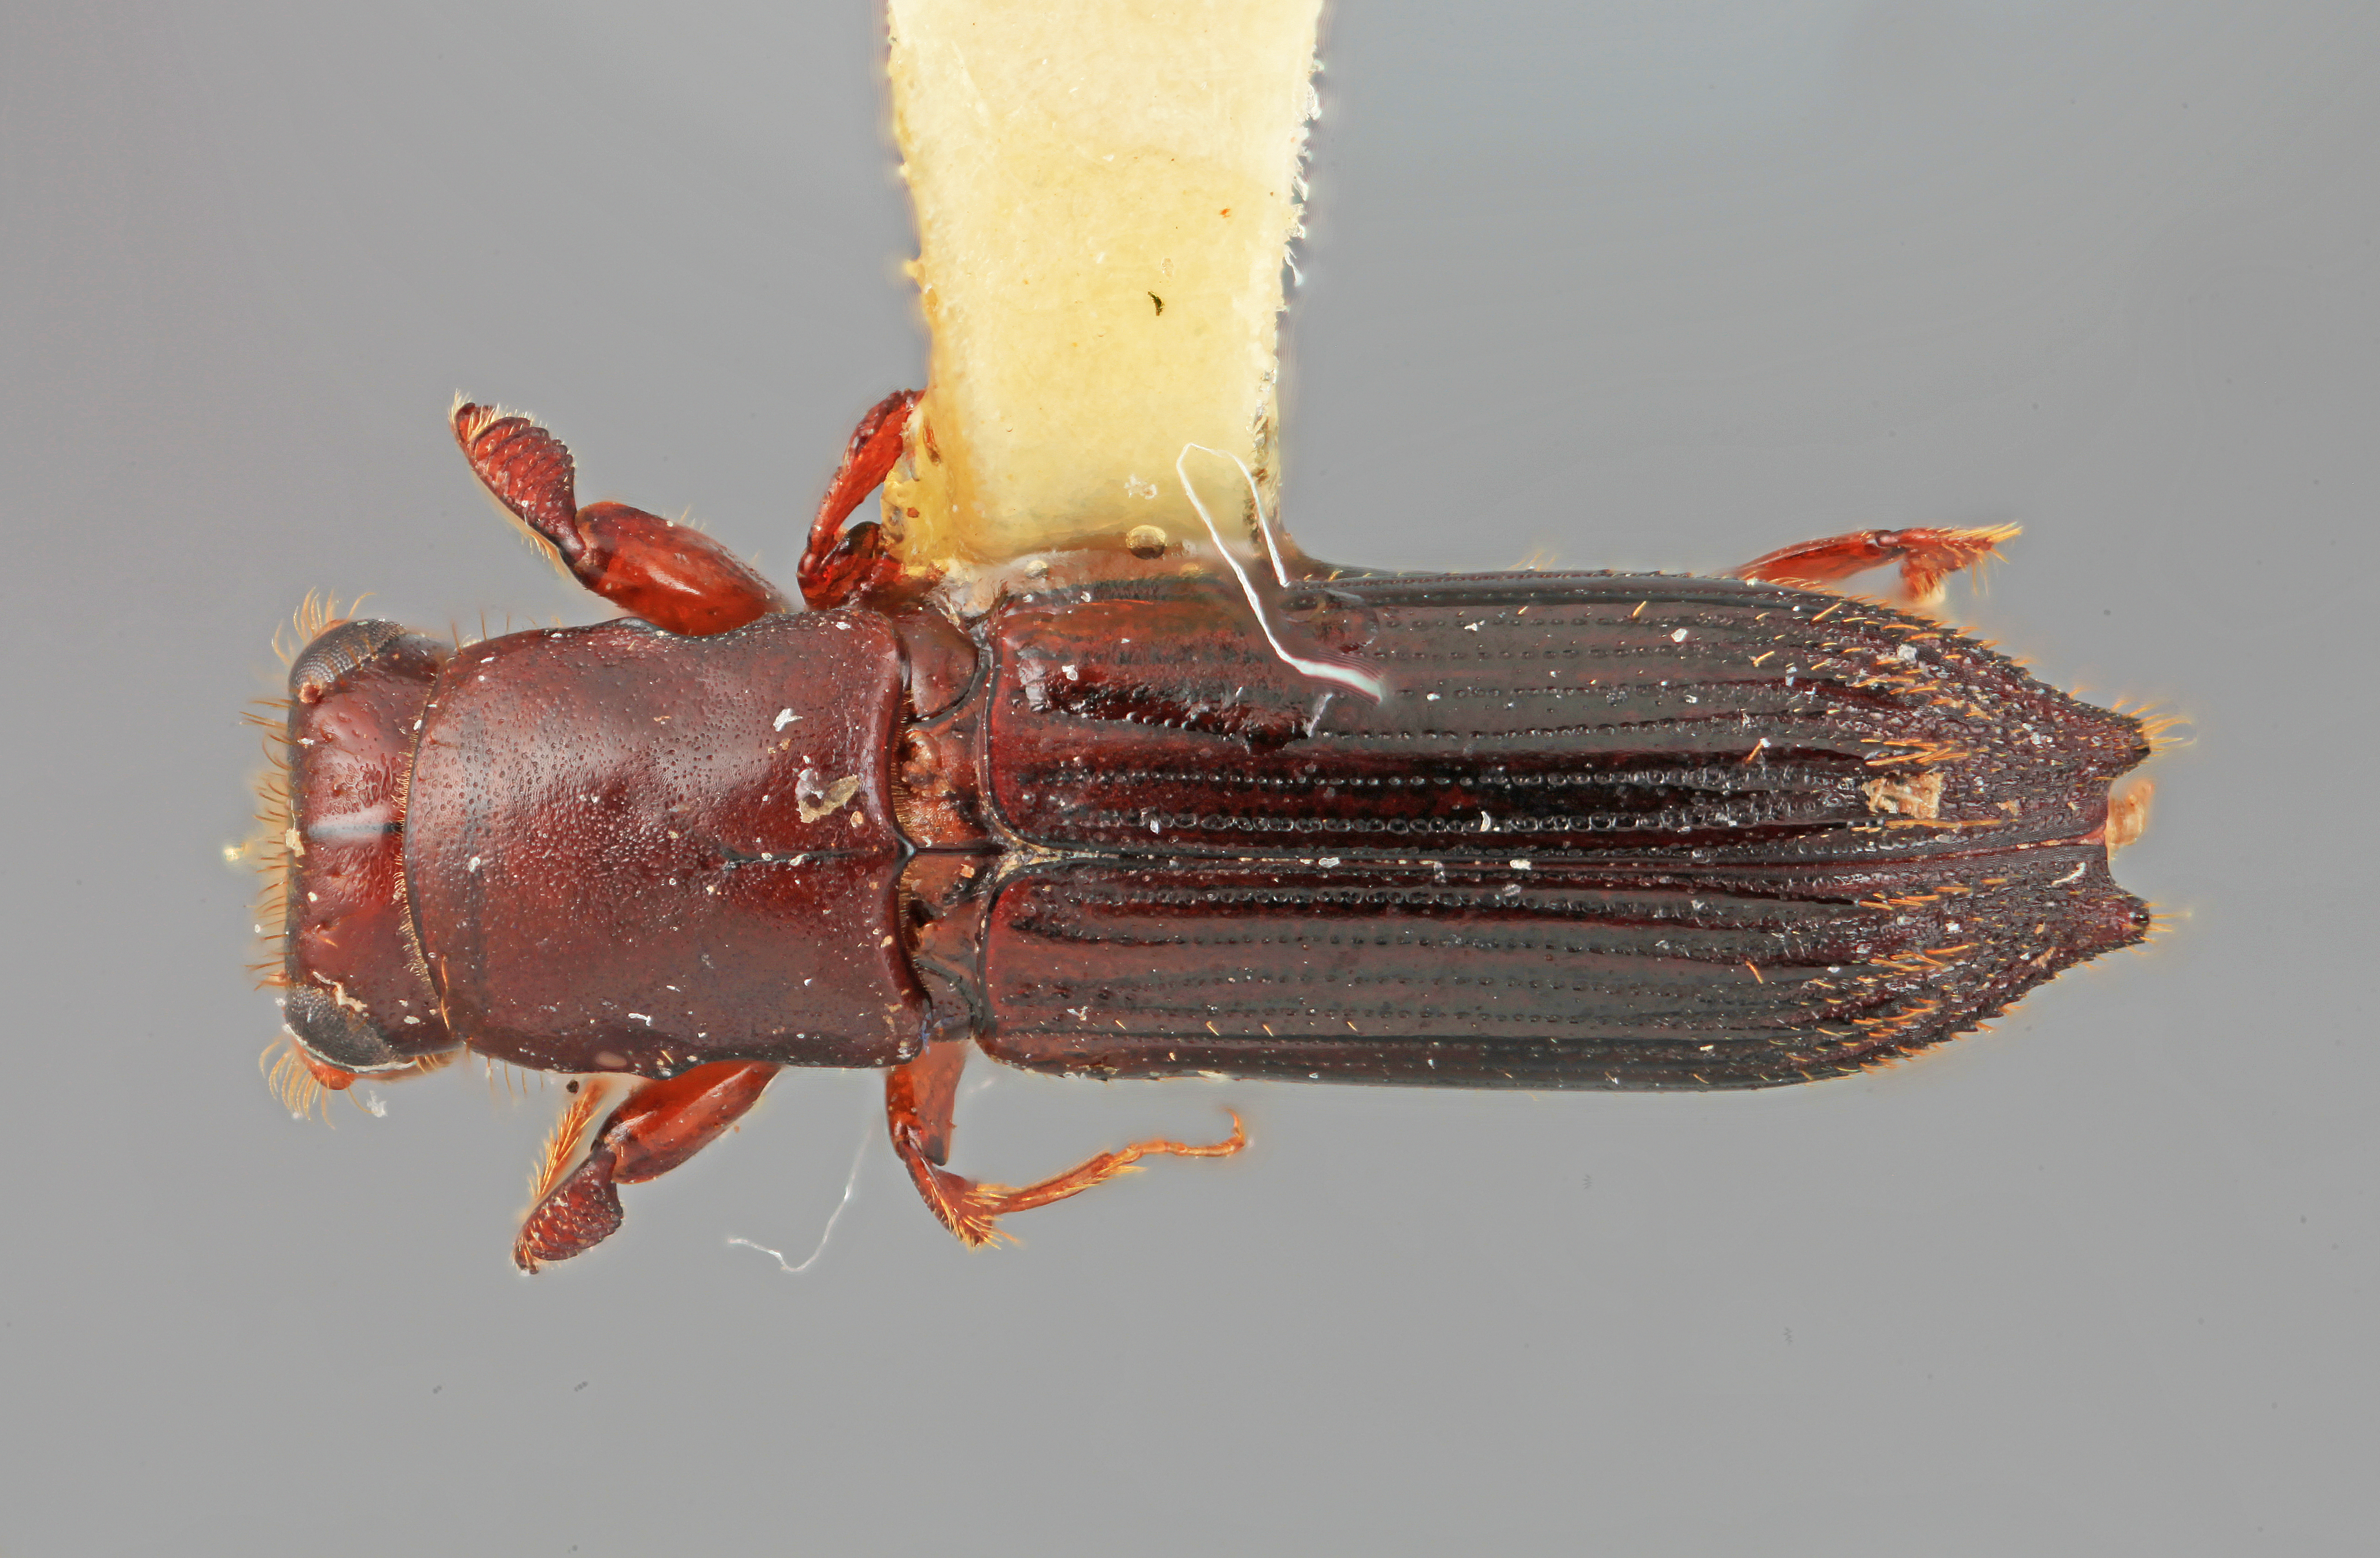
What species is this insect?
Platypus longior
